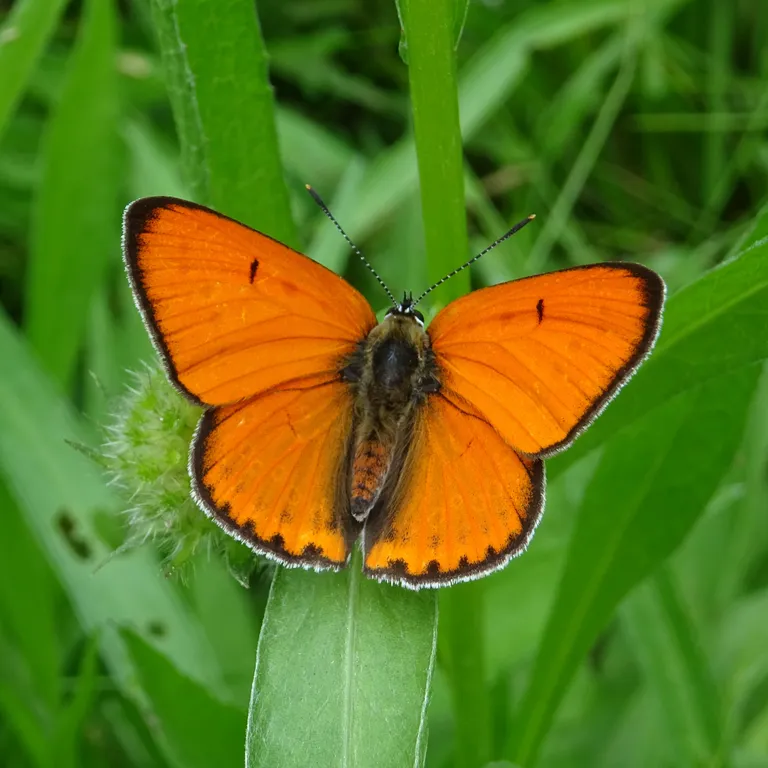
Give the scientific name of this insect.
Lycaena dispar
